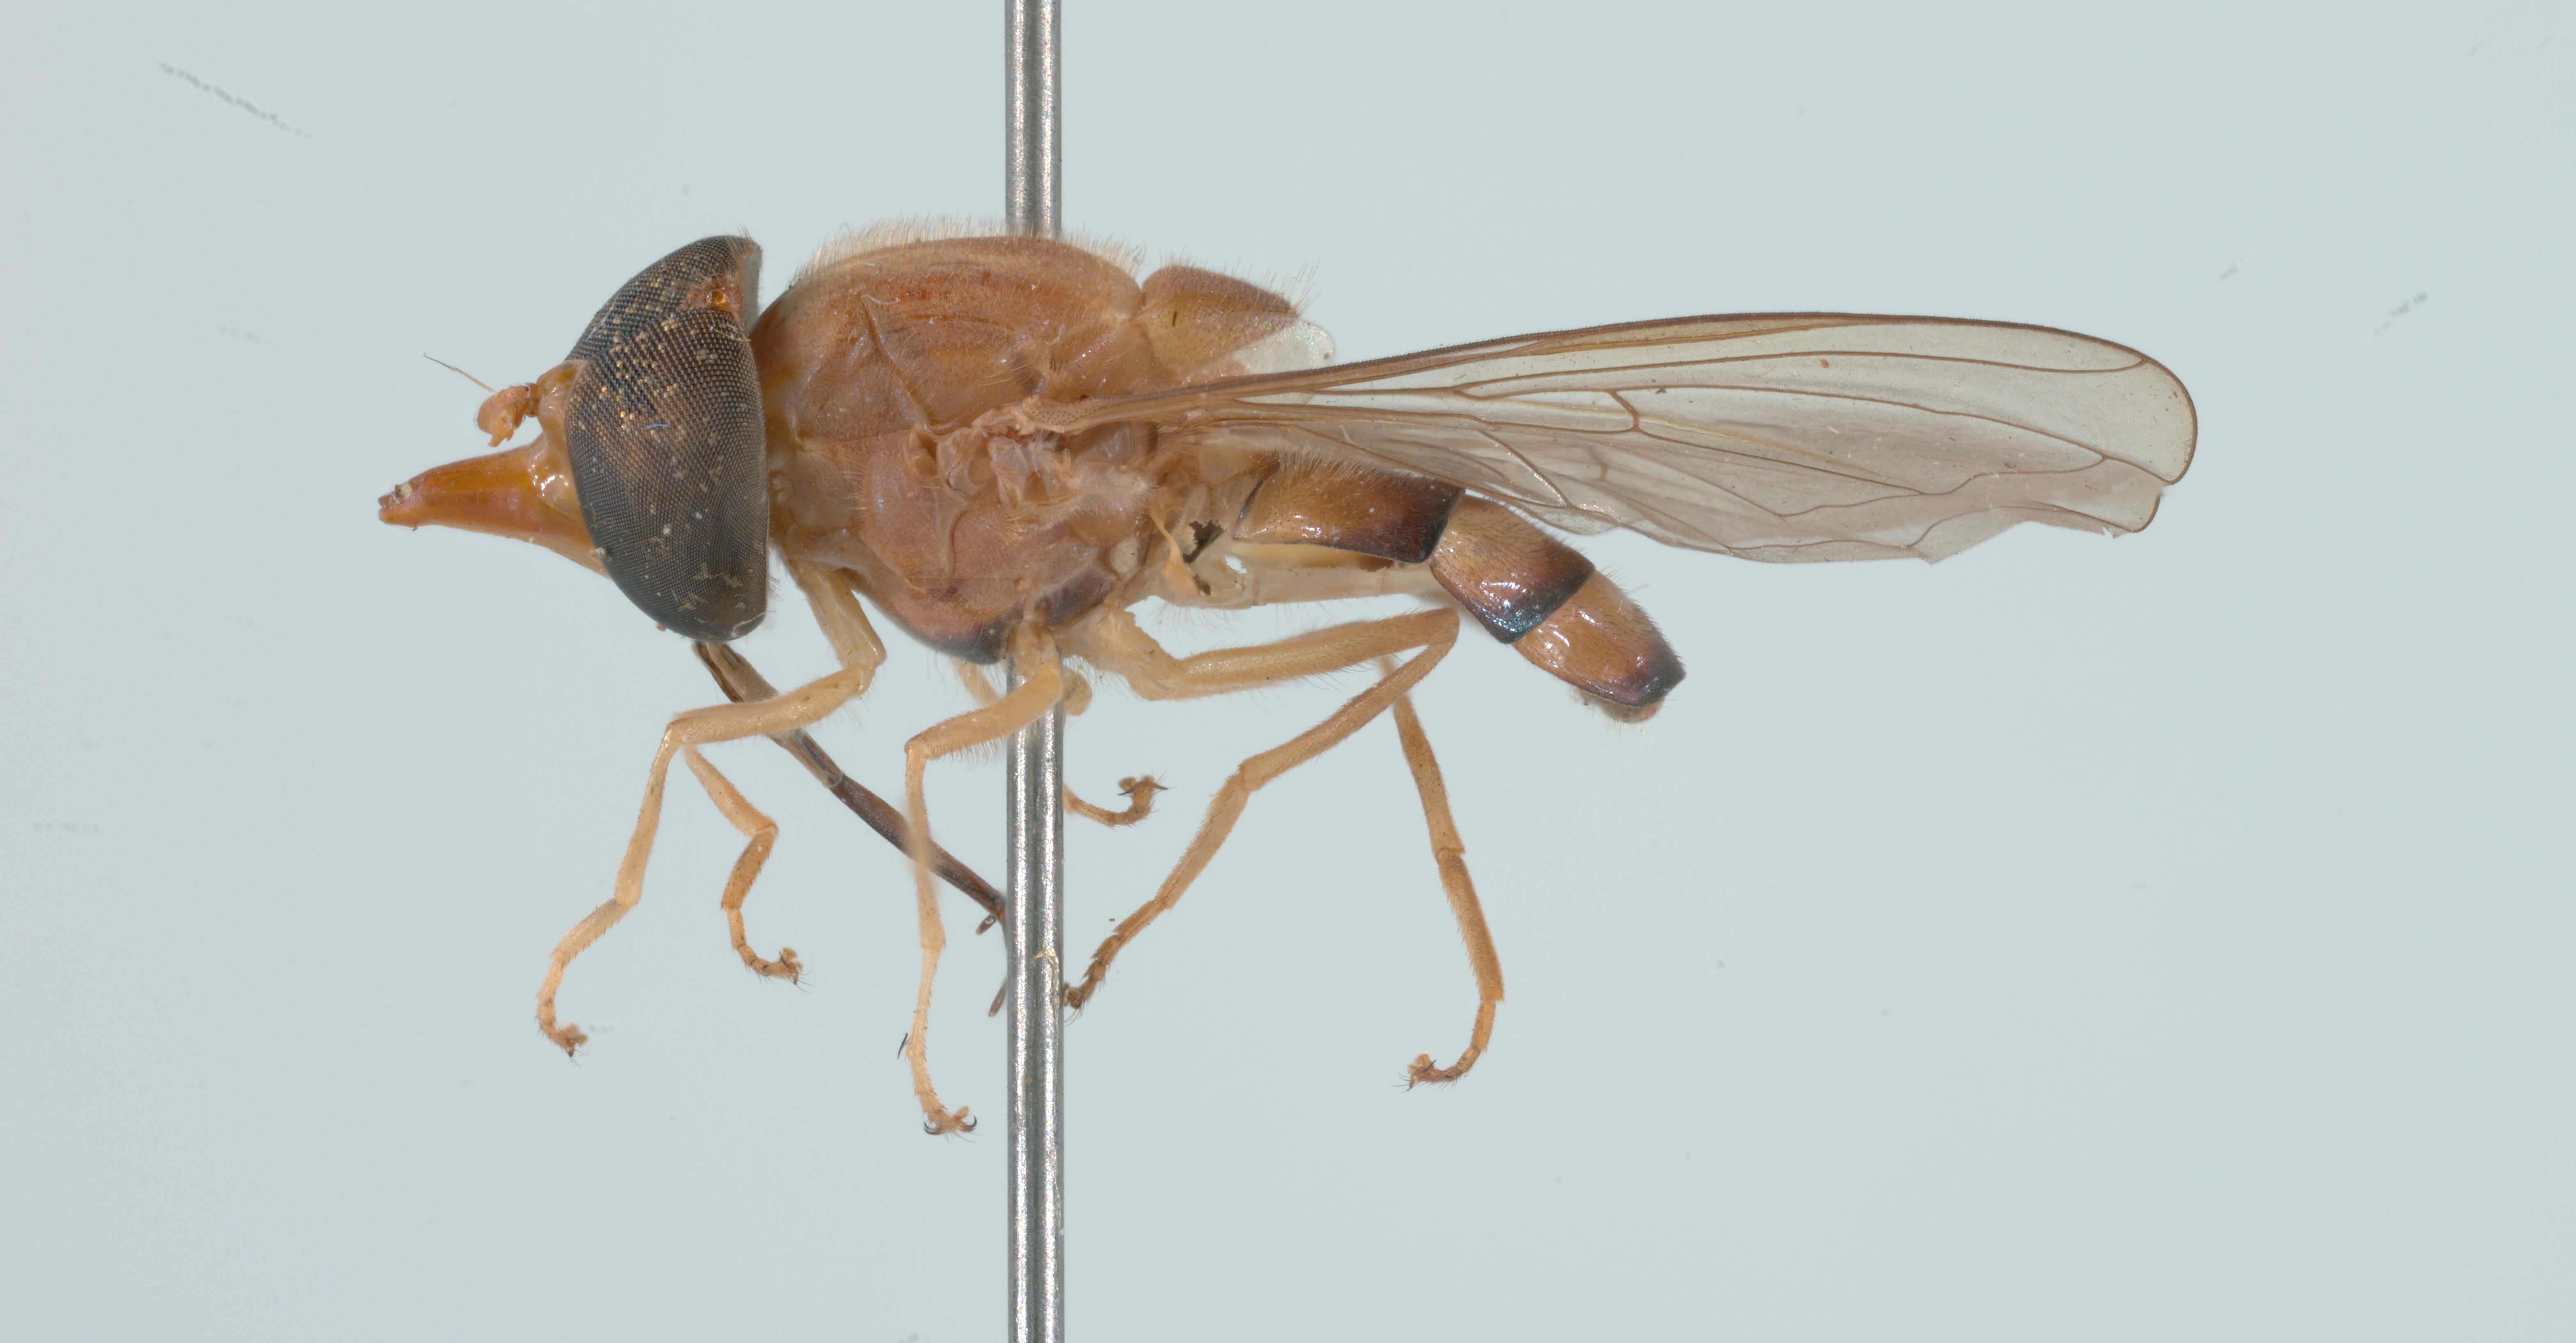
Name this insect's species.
Rhingia lutea
